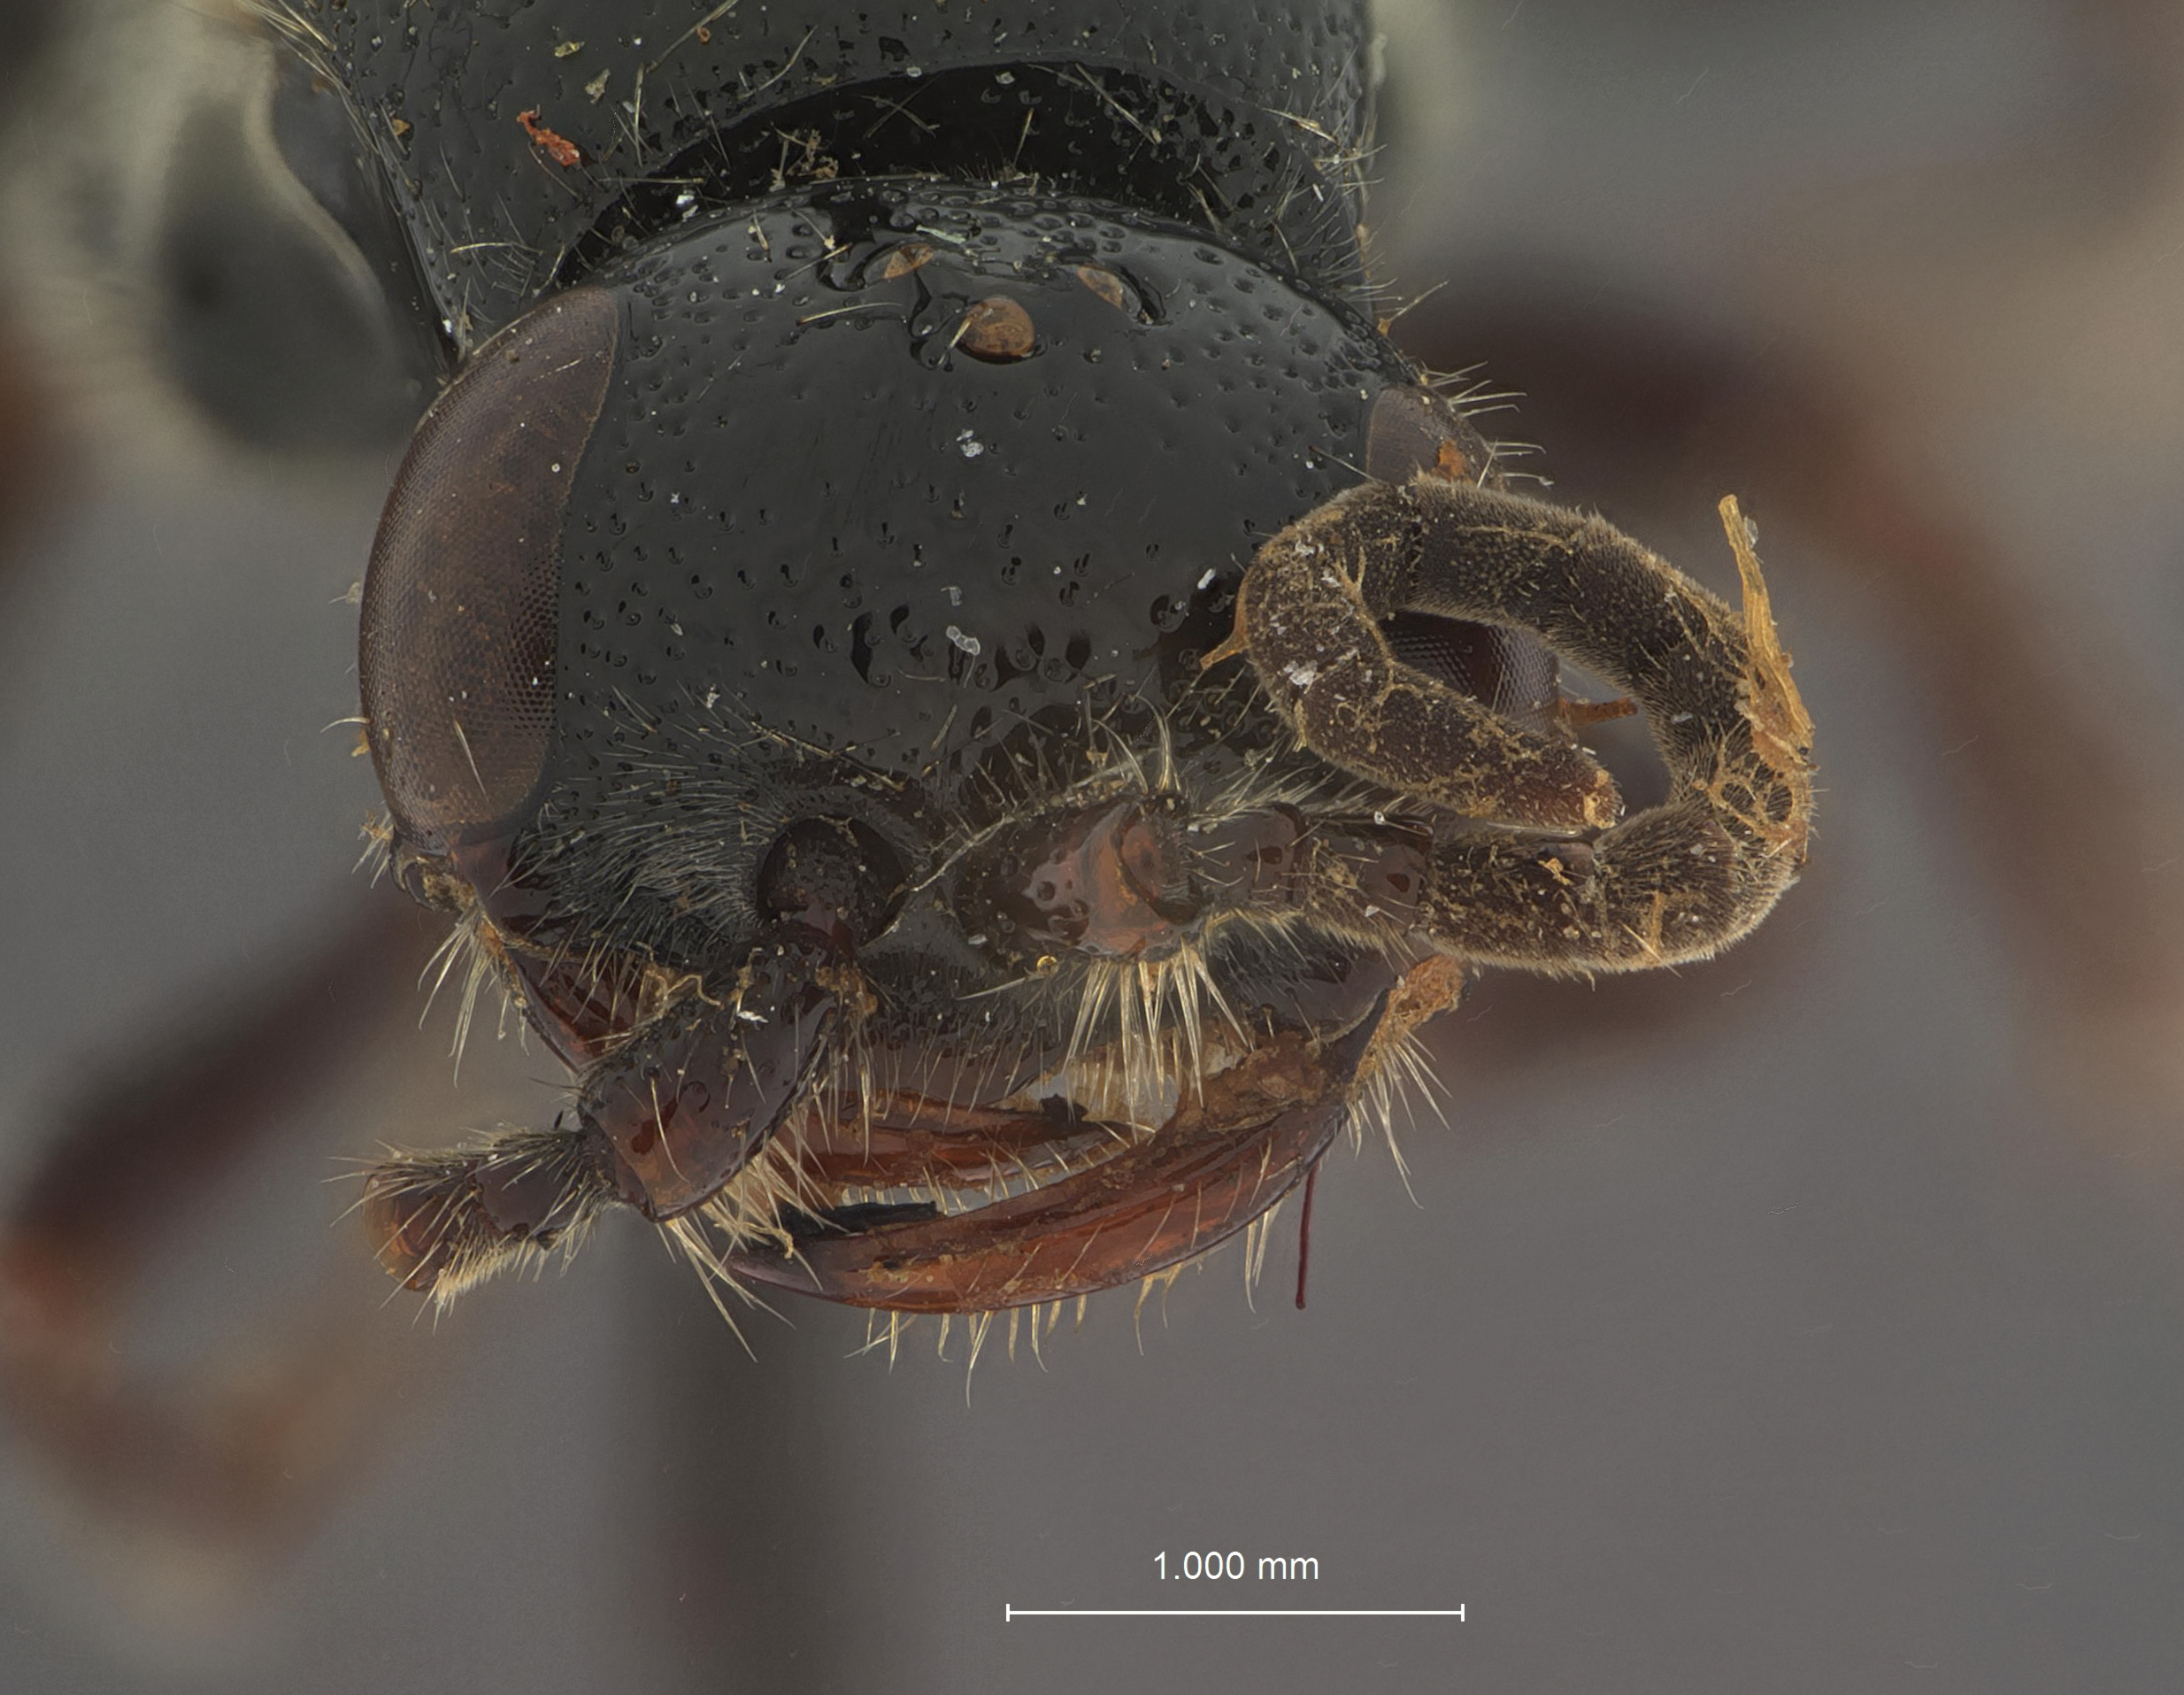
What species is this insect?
Tiphia minutopunctata
